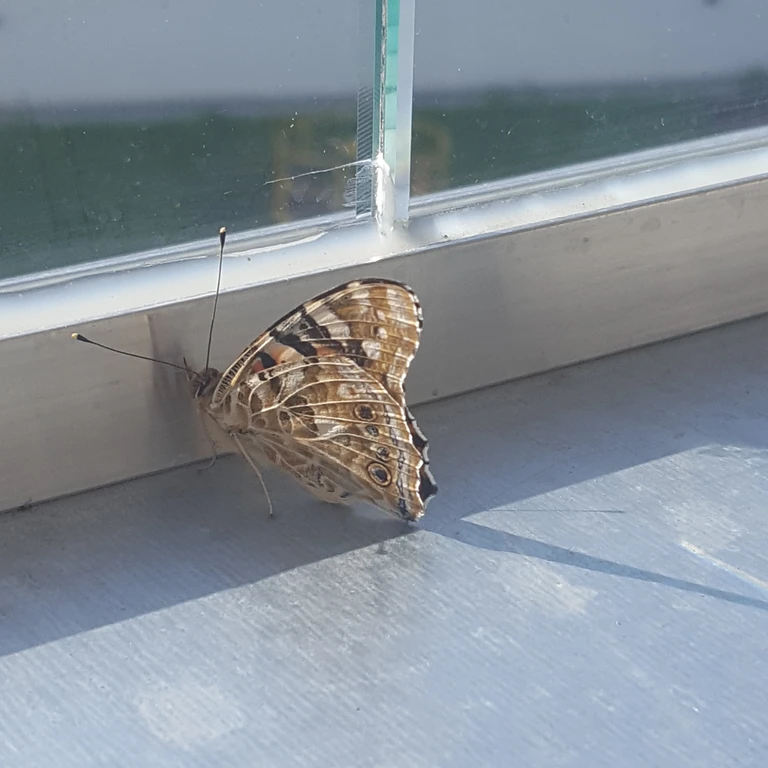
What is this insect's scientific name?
Vanessa cardui
